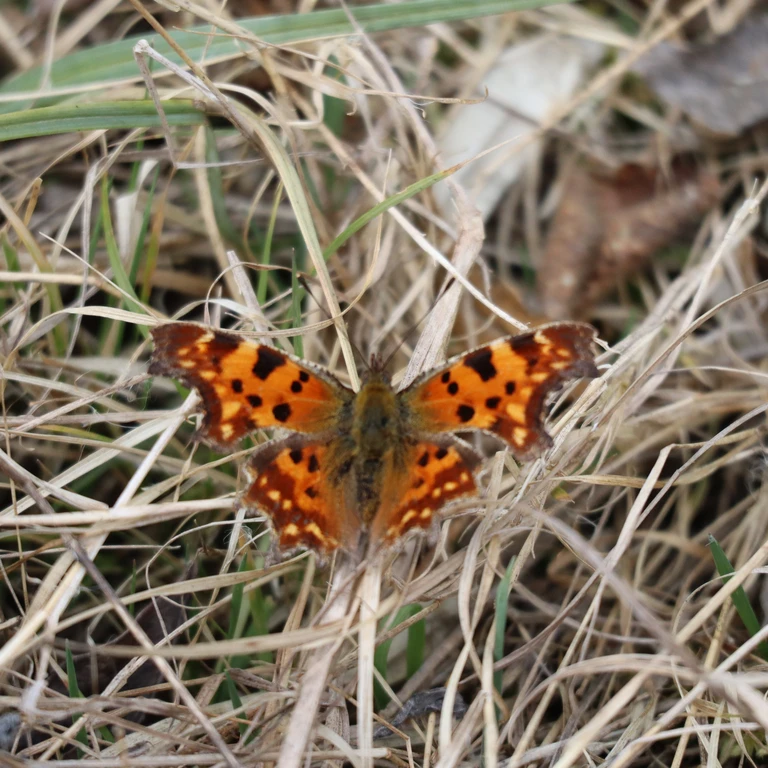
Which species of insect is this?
Polygonia c-album
